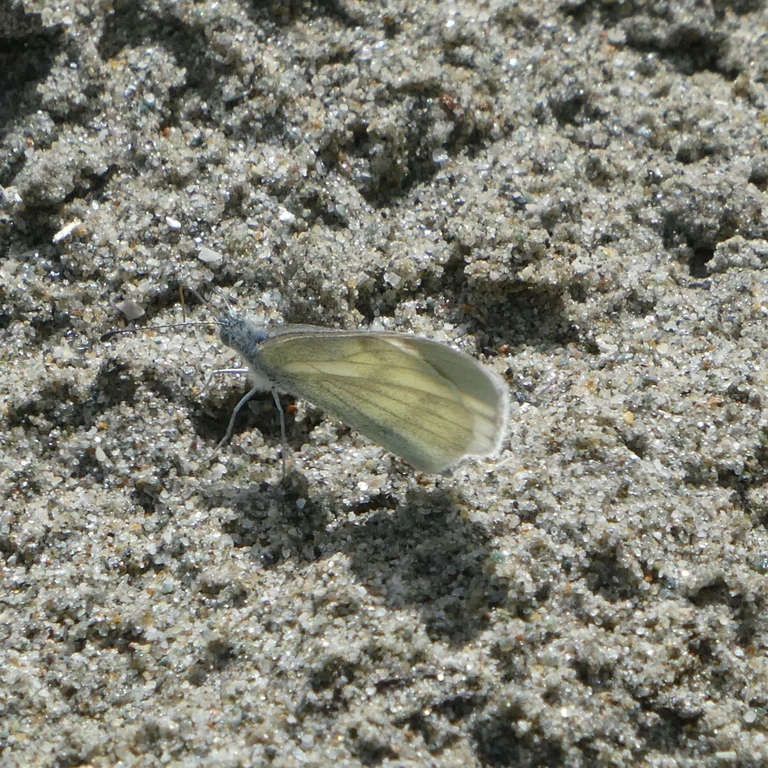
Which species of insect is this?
Leptidea sinapis/juvernica
